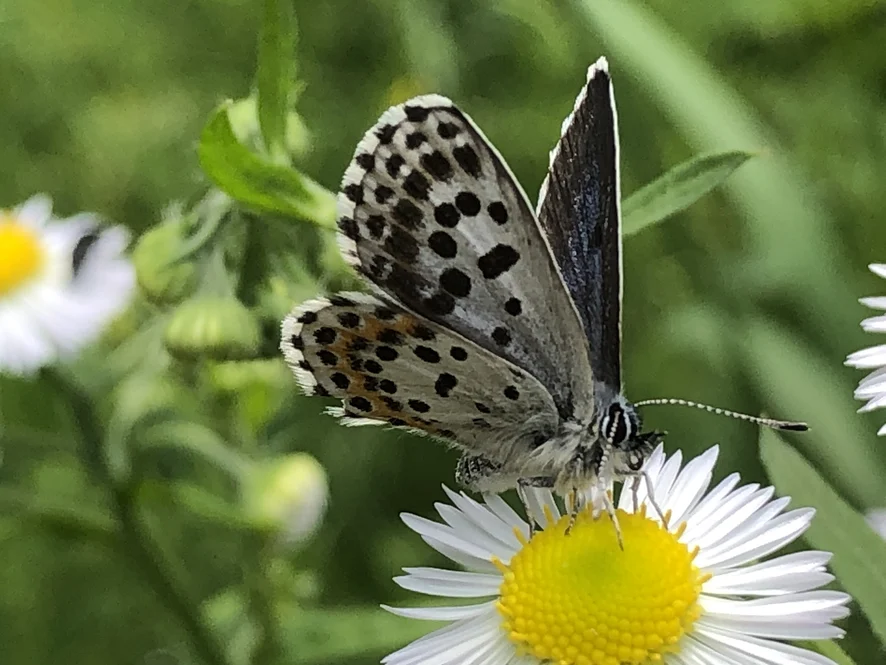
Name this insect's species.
Scolitantides orion
